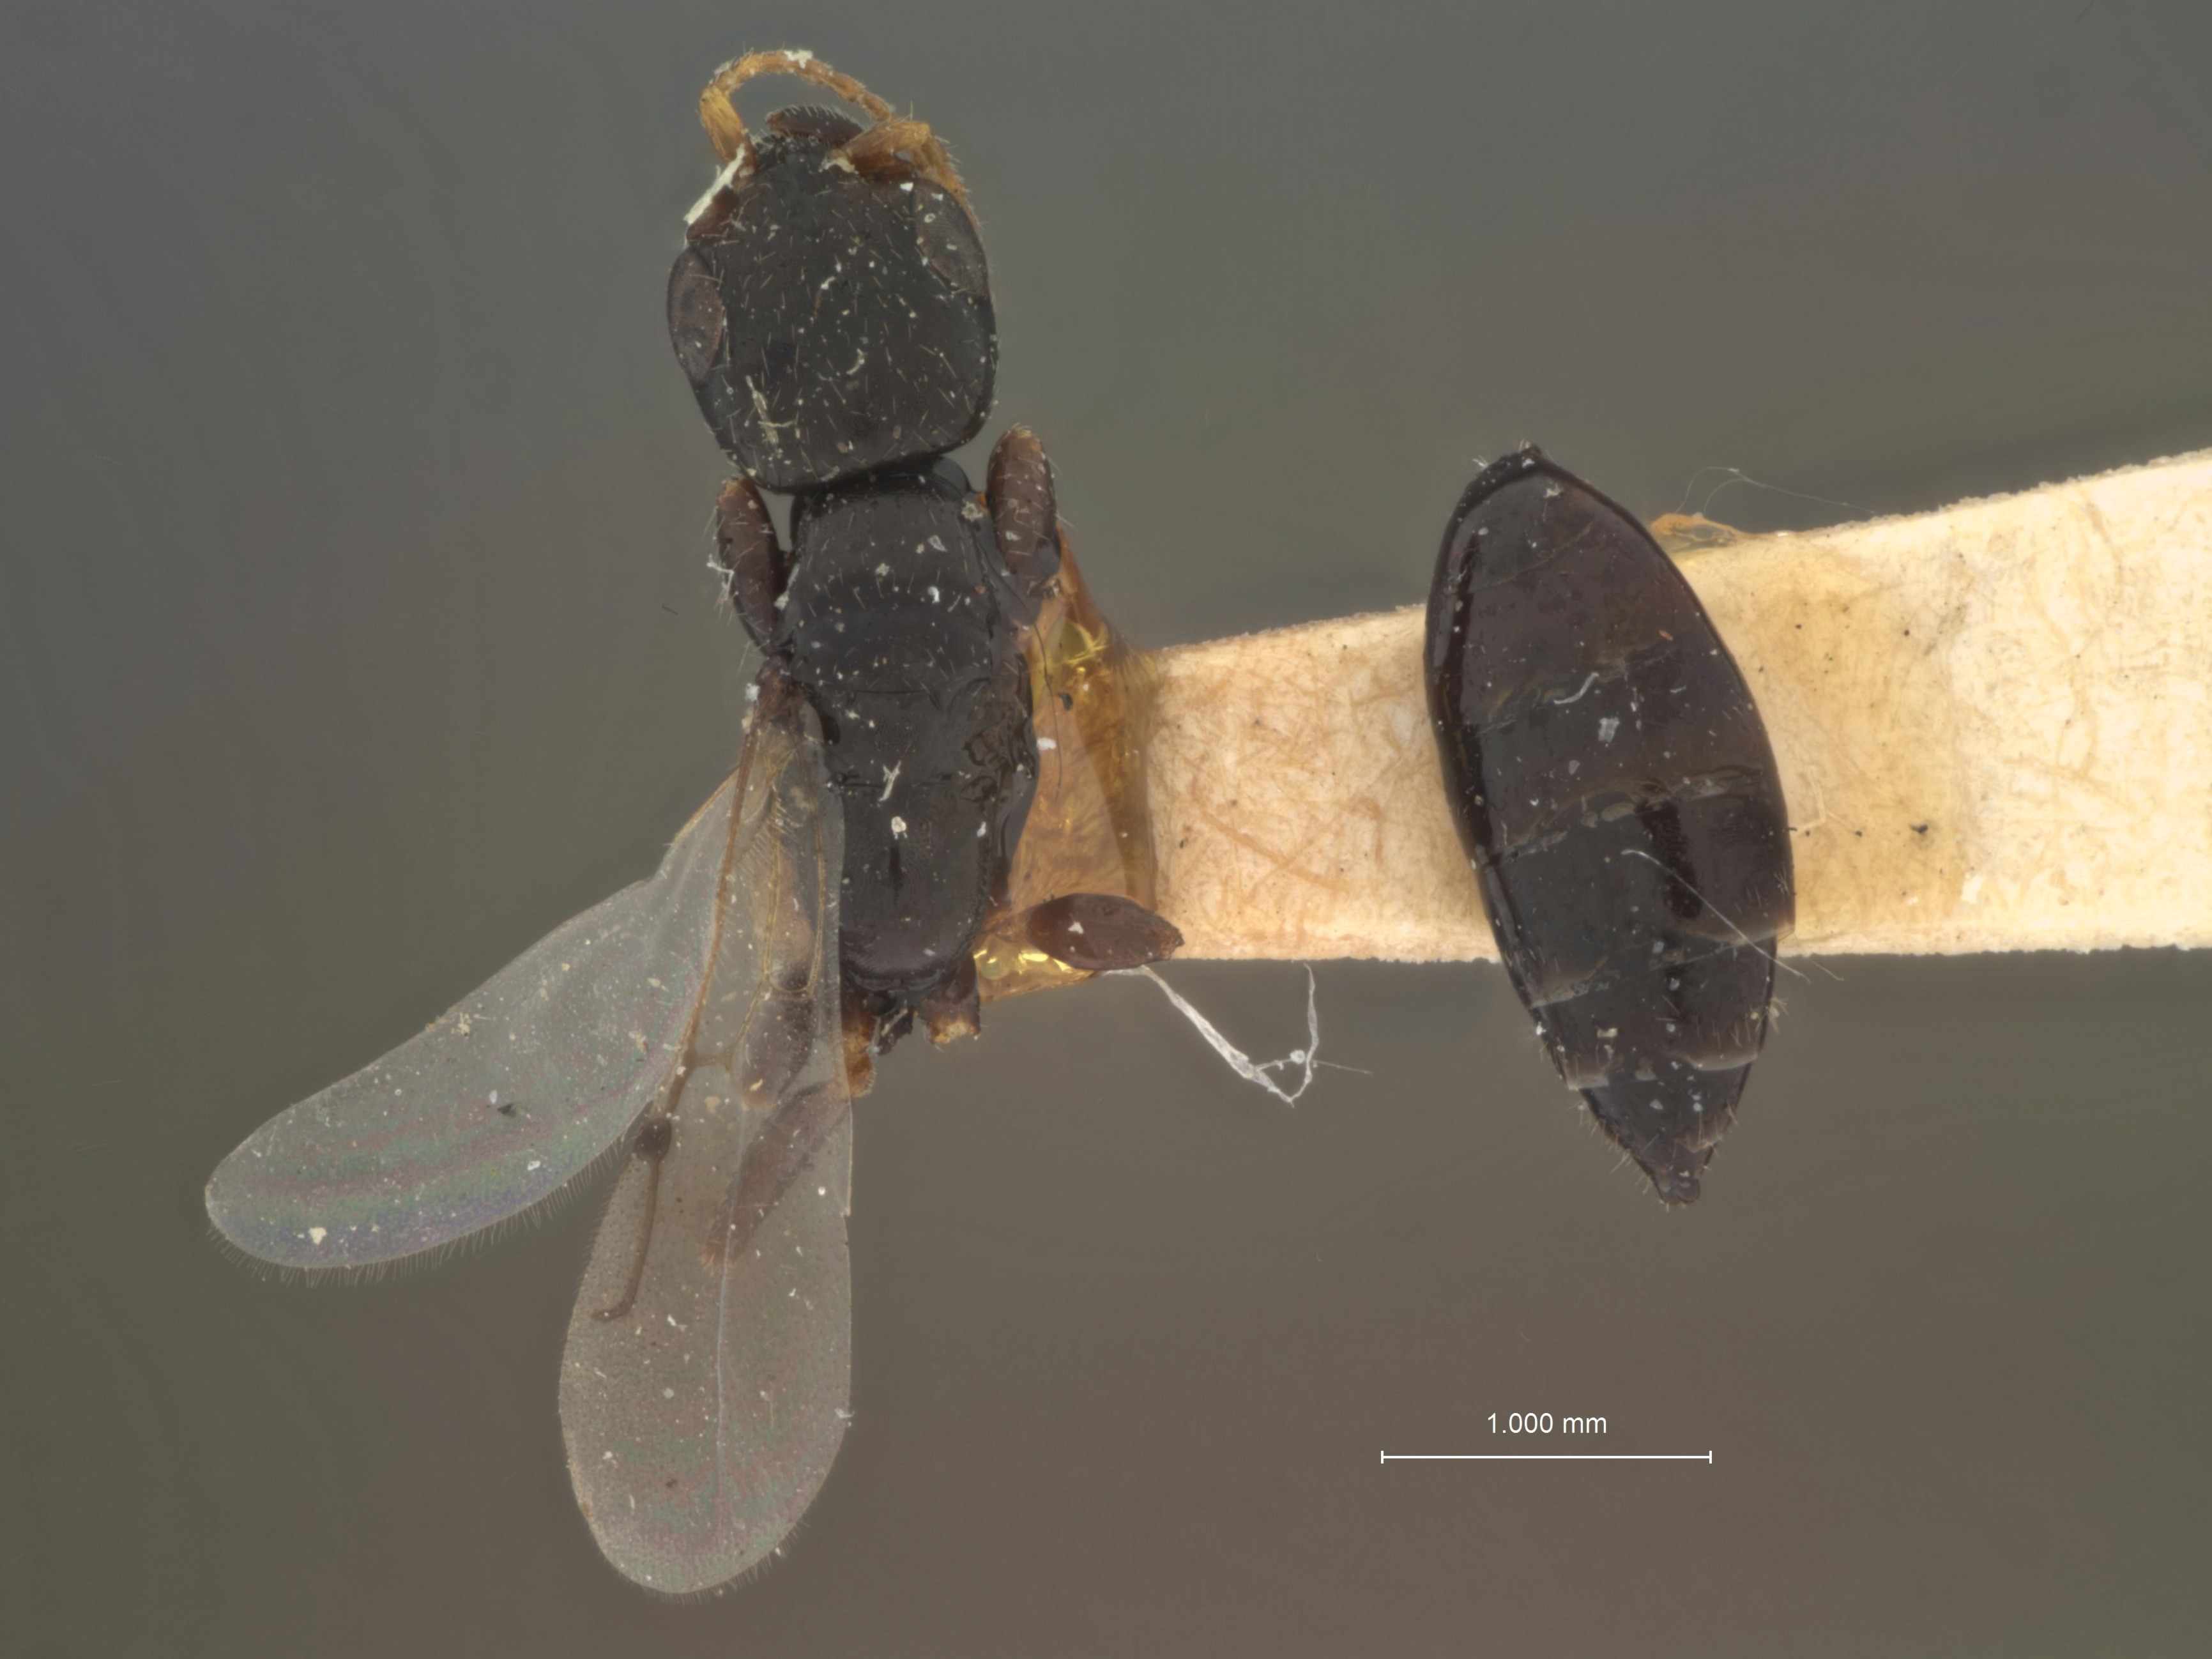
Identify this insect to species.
Perisemus oregonensis
